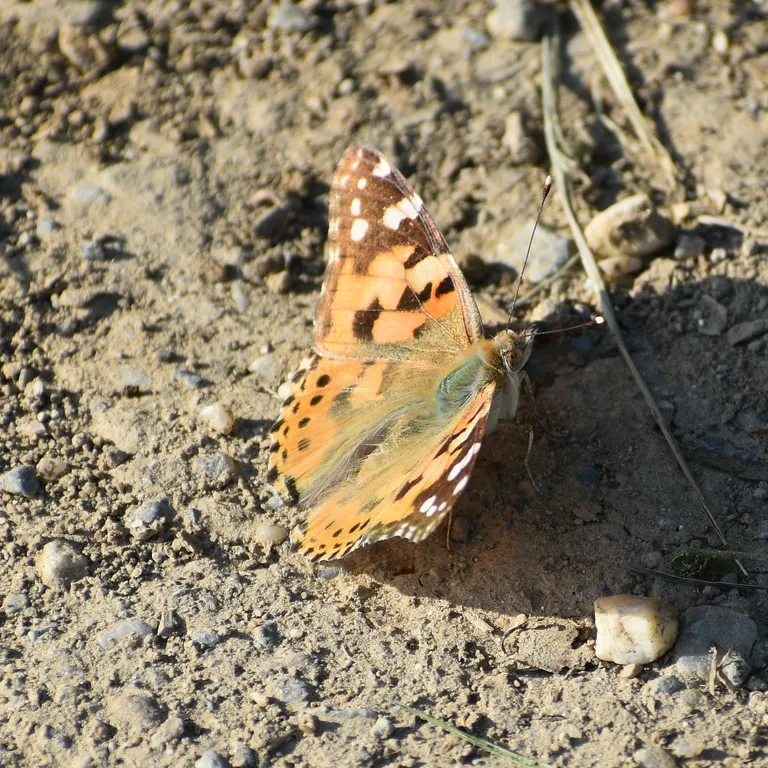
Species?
Vanessa cardui
